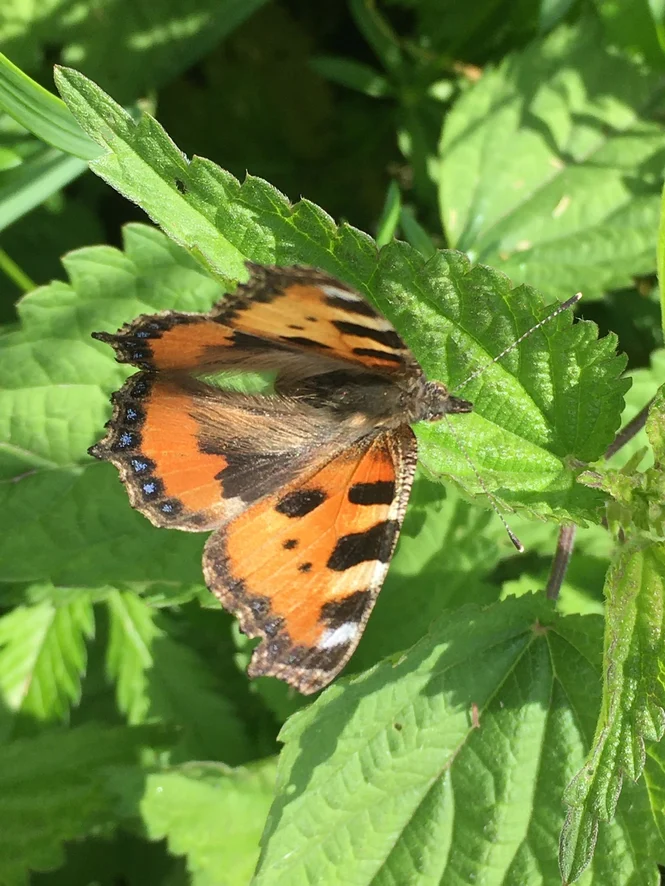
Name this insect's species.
Aglais urticae
